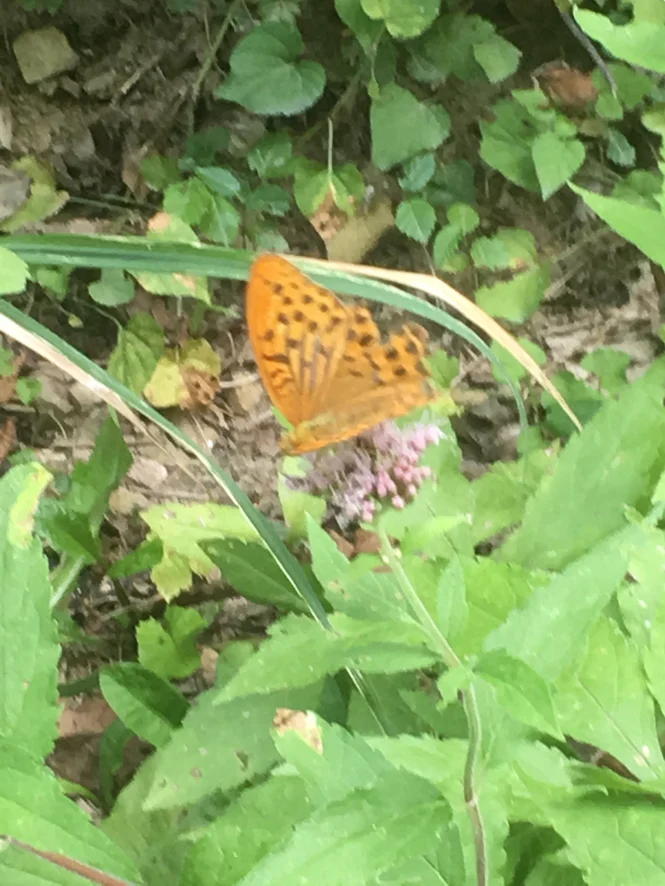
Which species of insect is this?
Argynnis paphia
